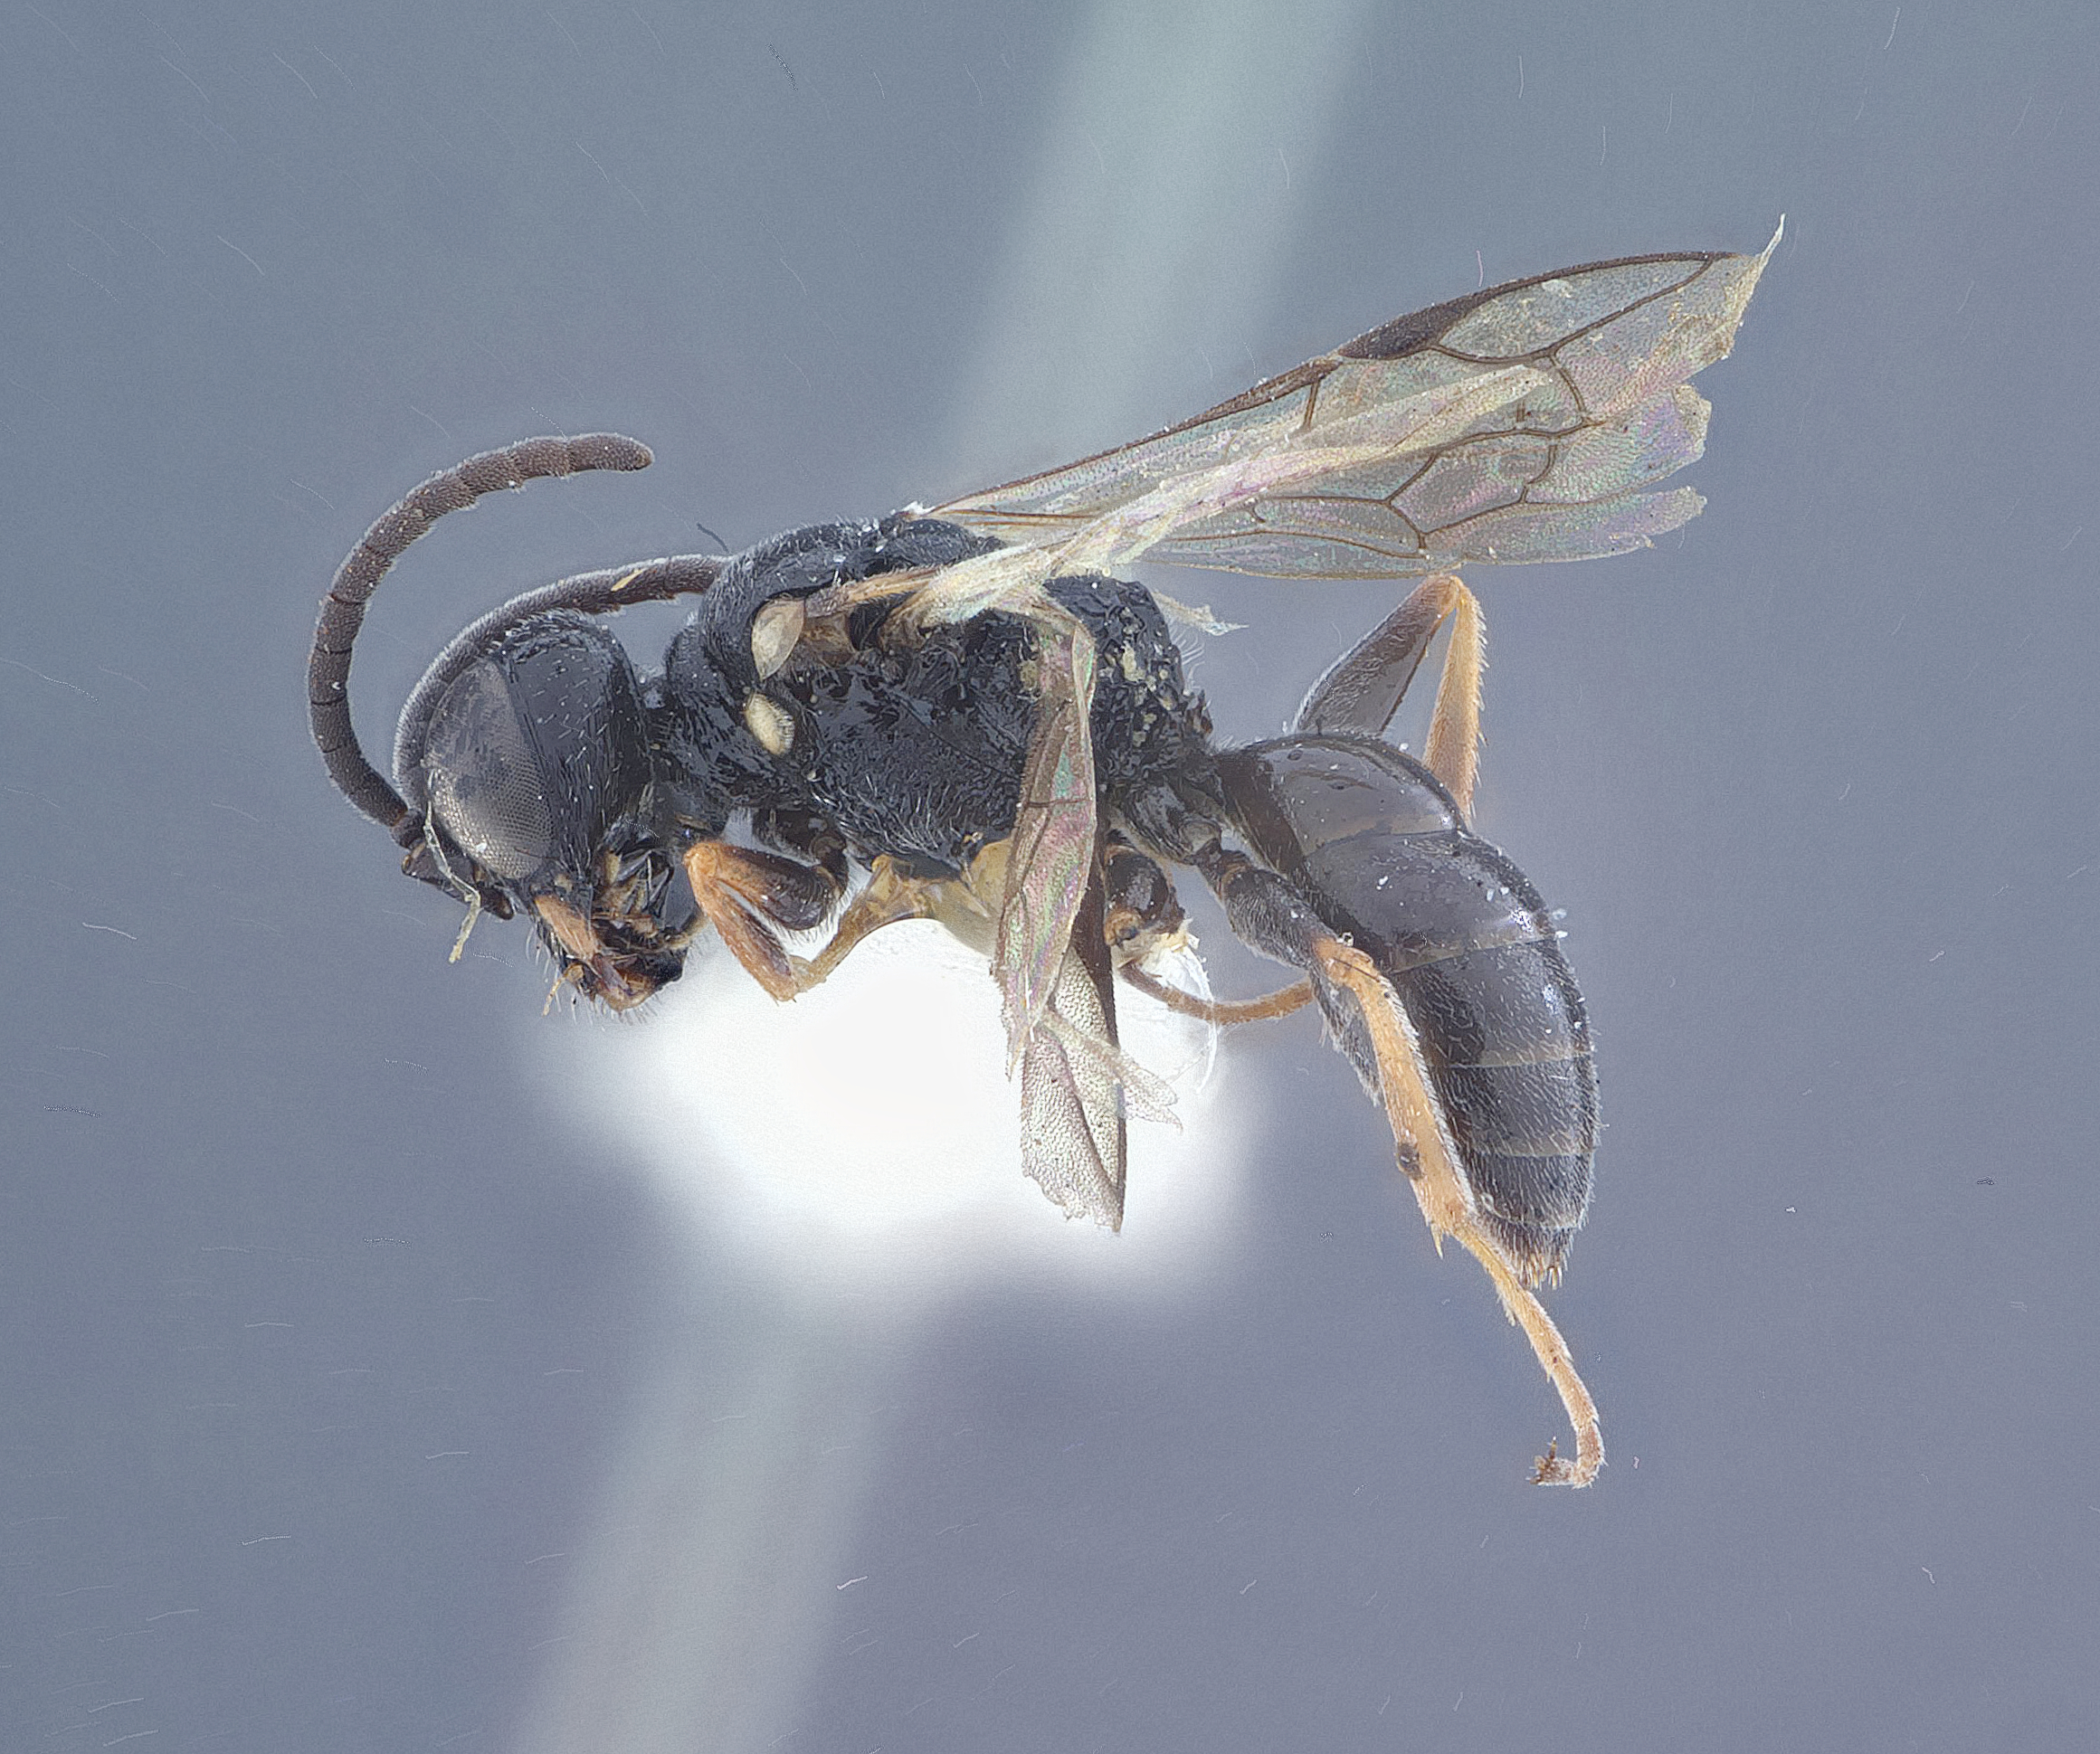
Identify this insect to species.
Diodontus bidentatus
